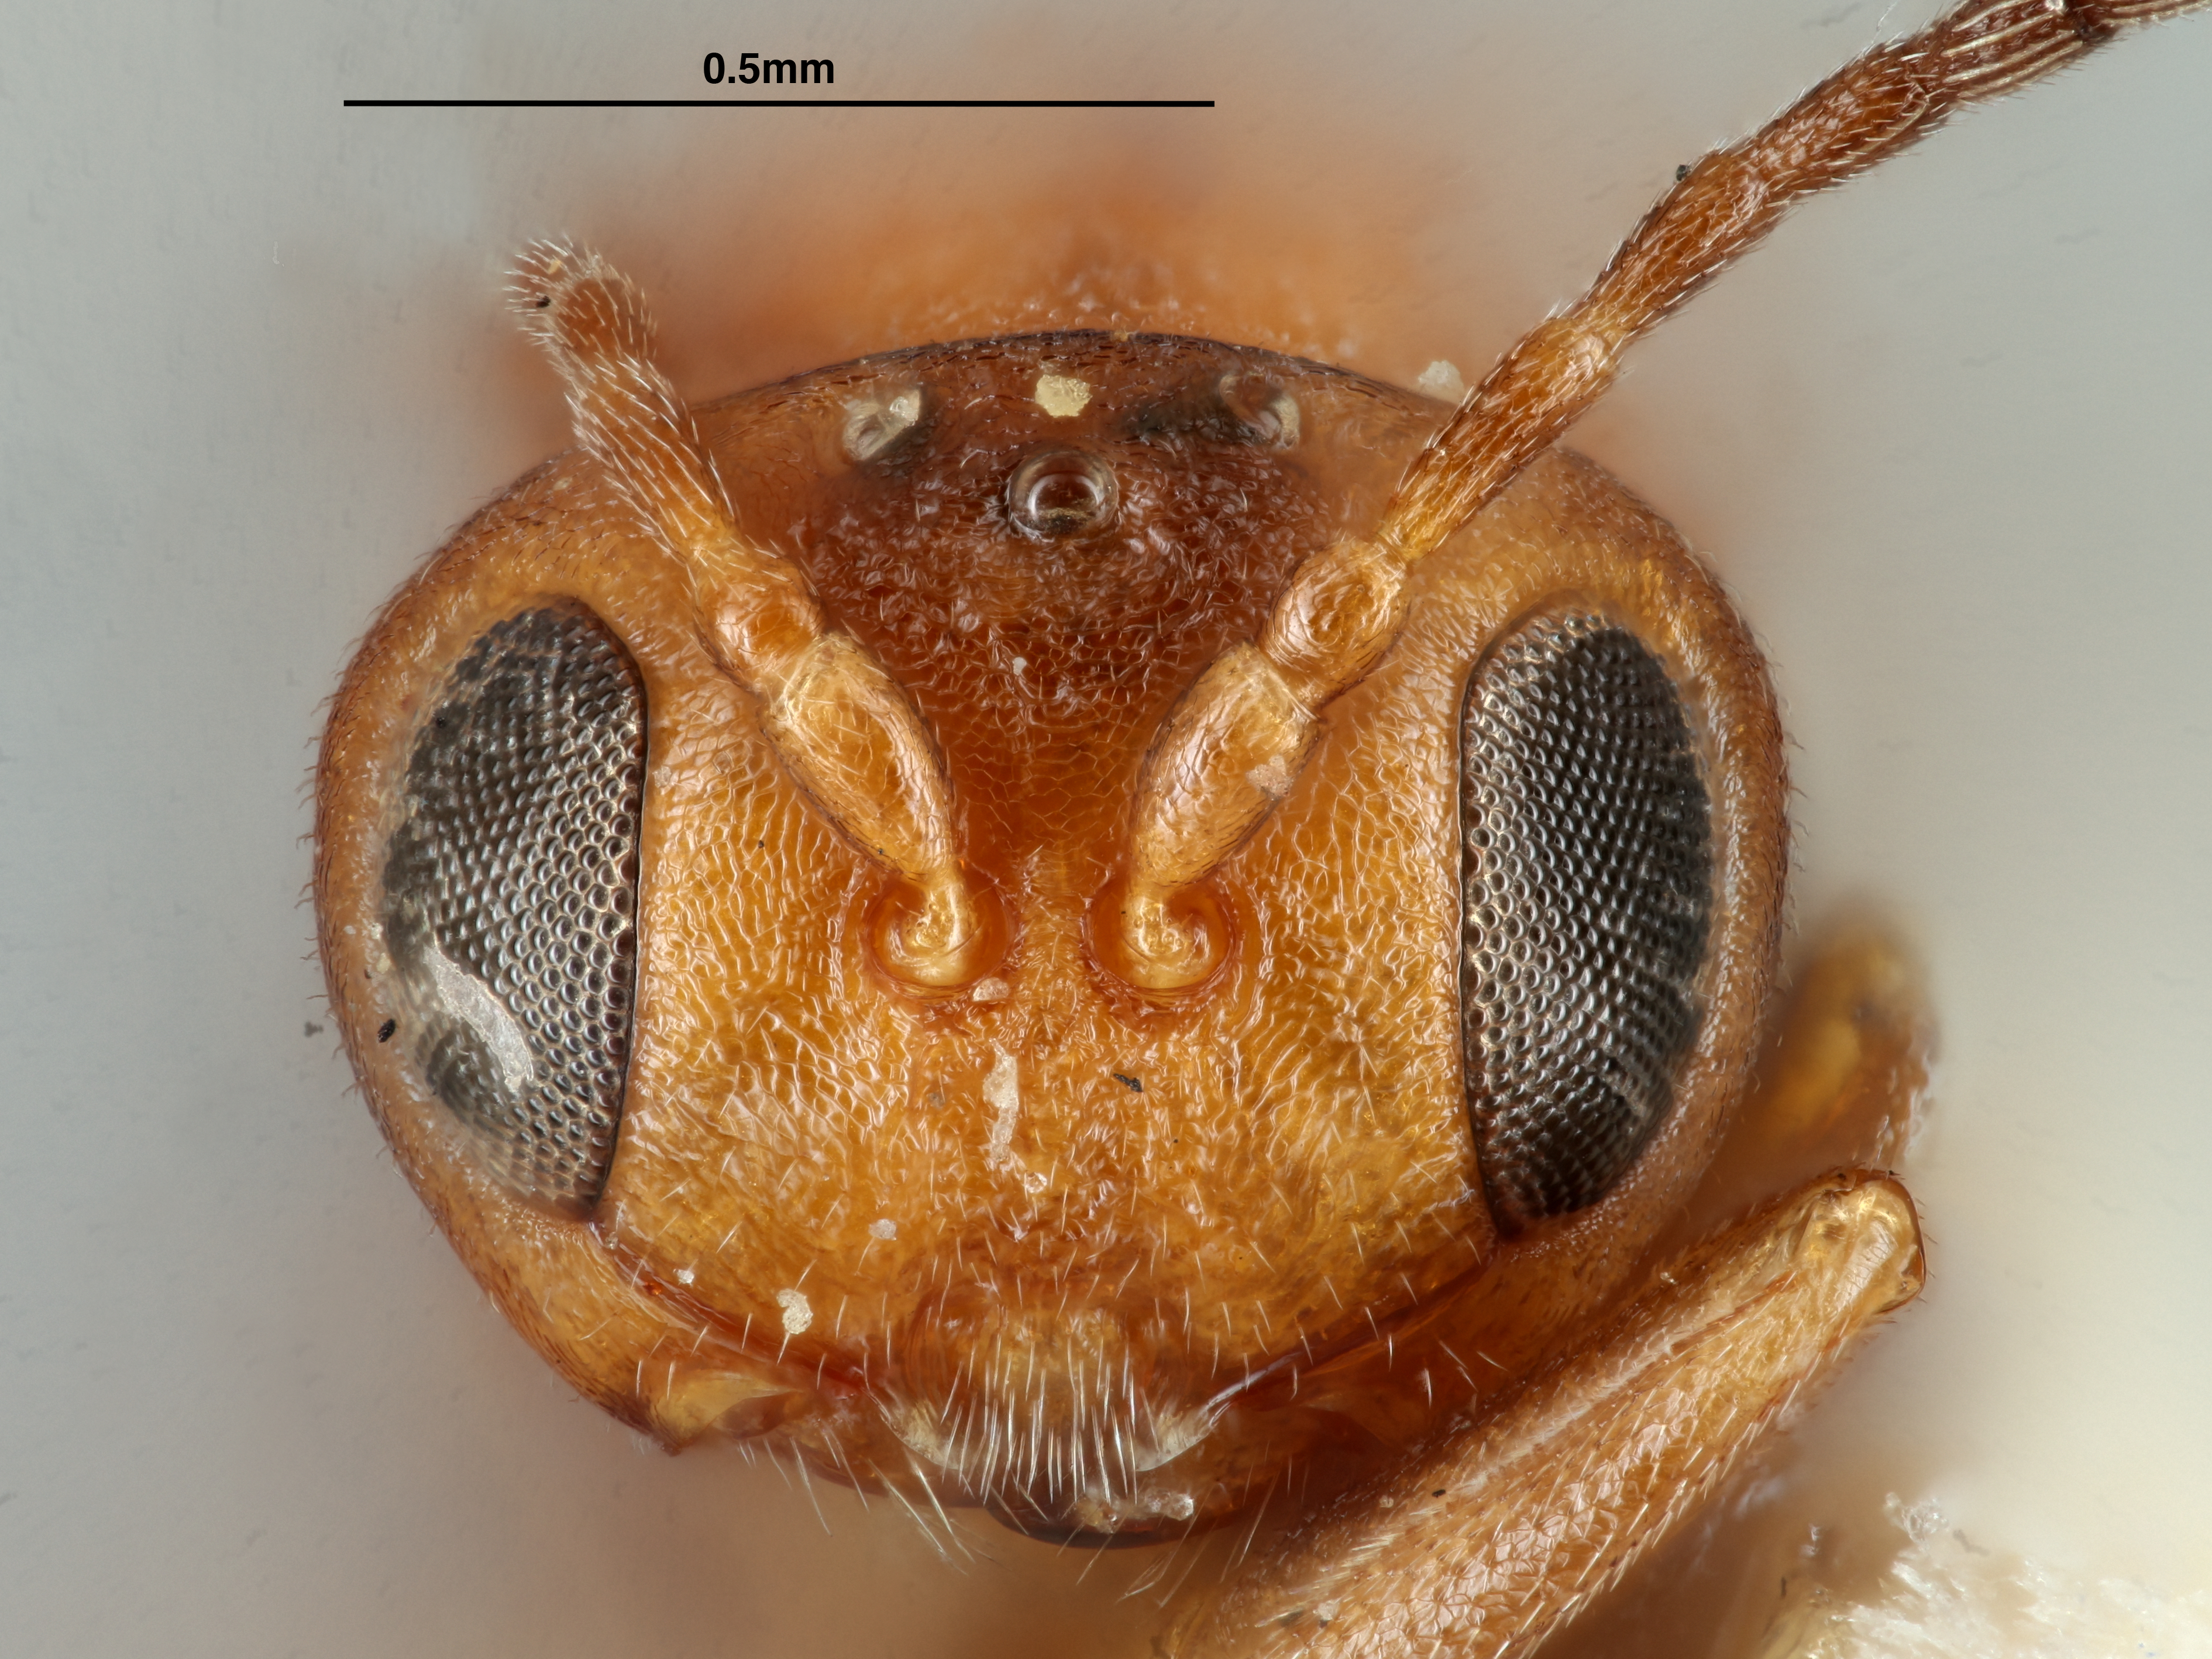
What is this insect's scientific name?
Callirhytis petrina
